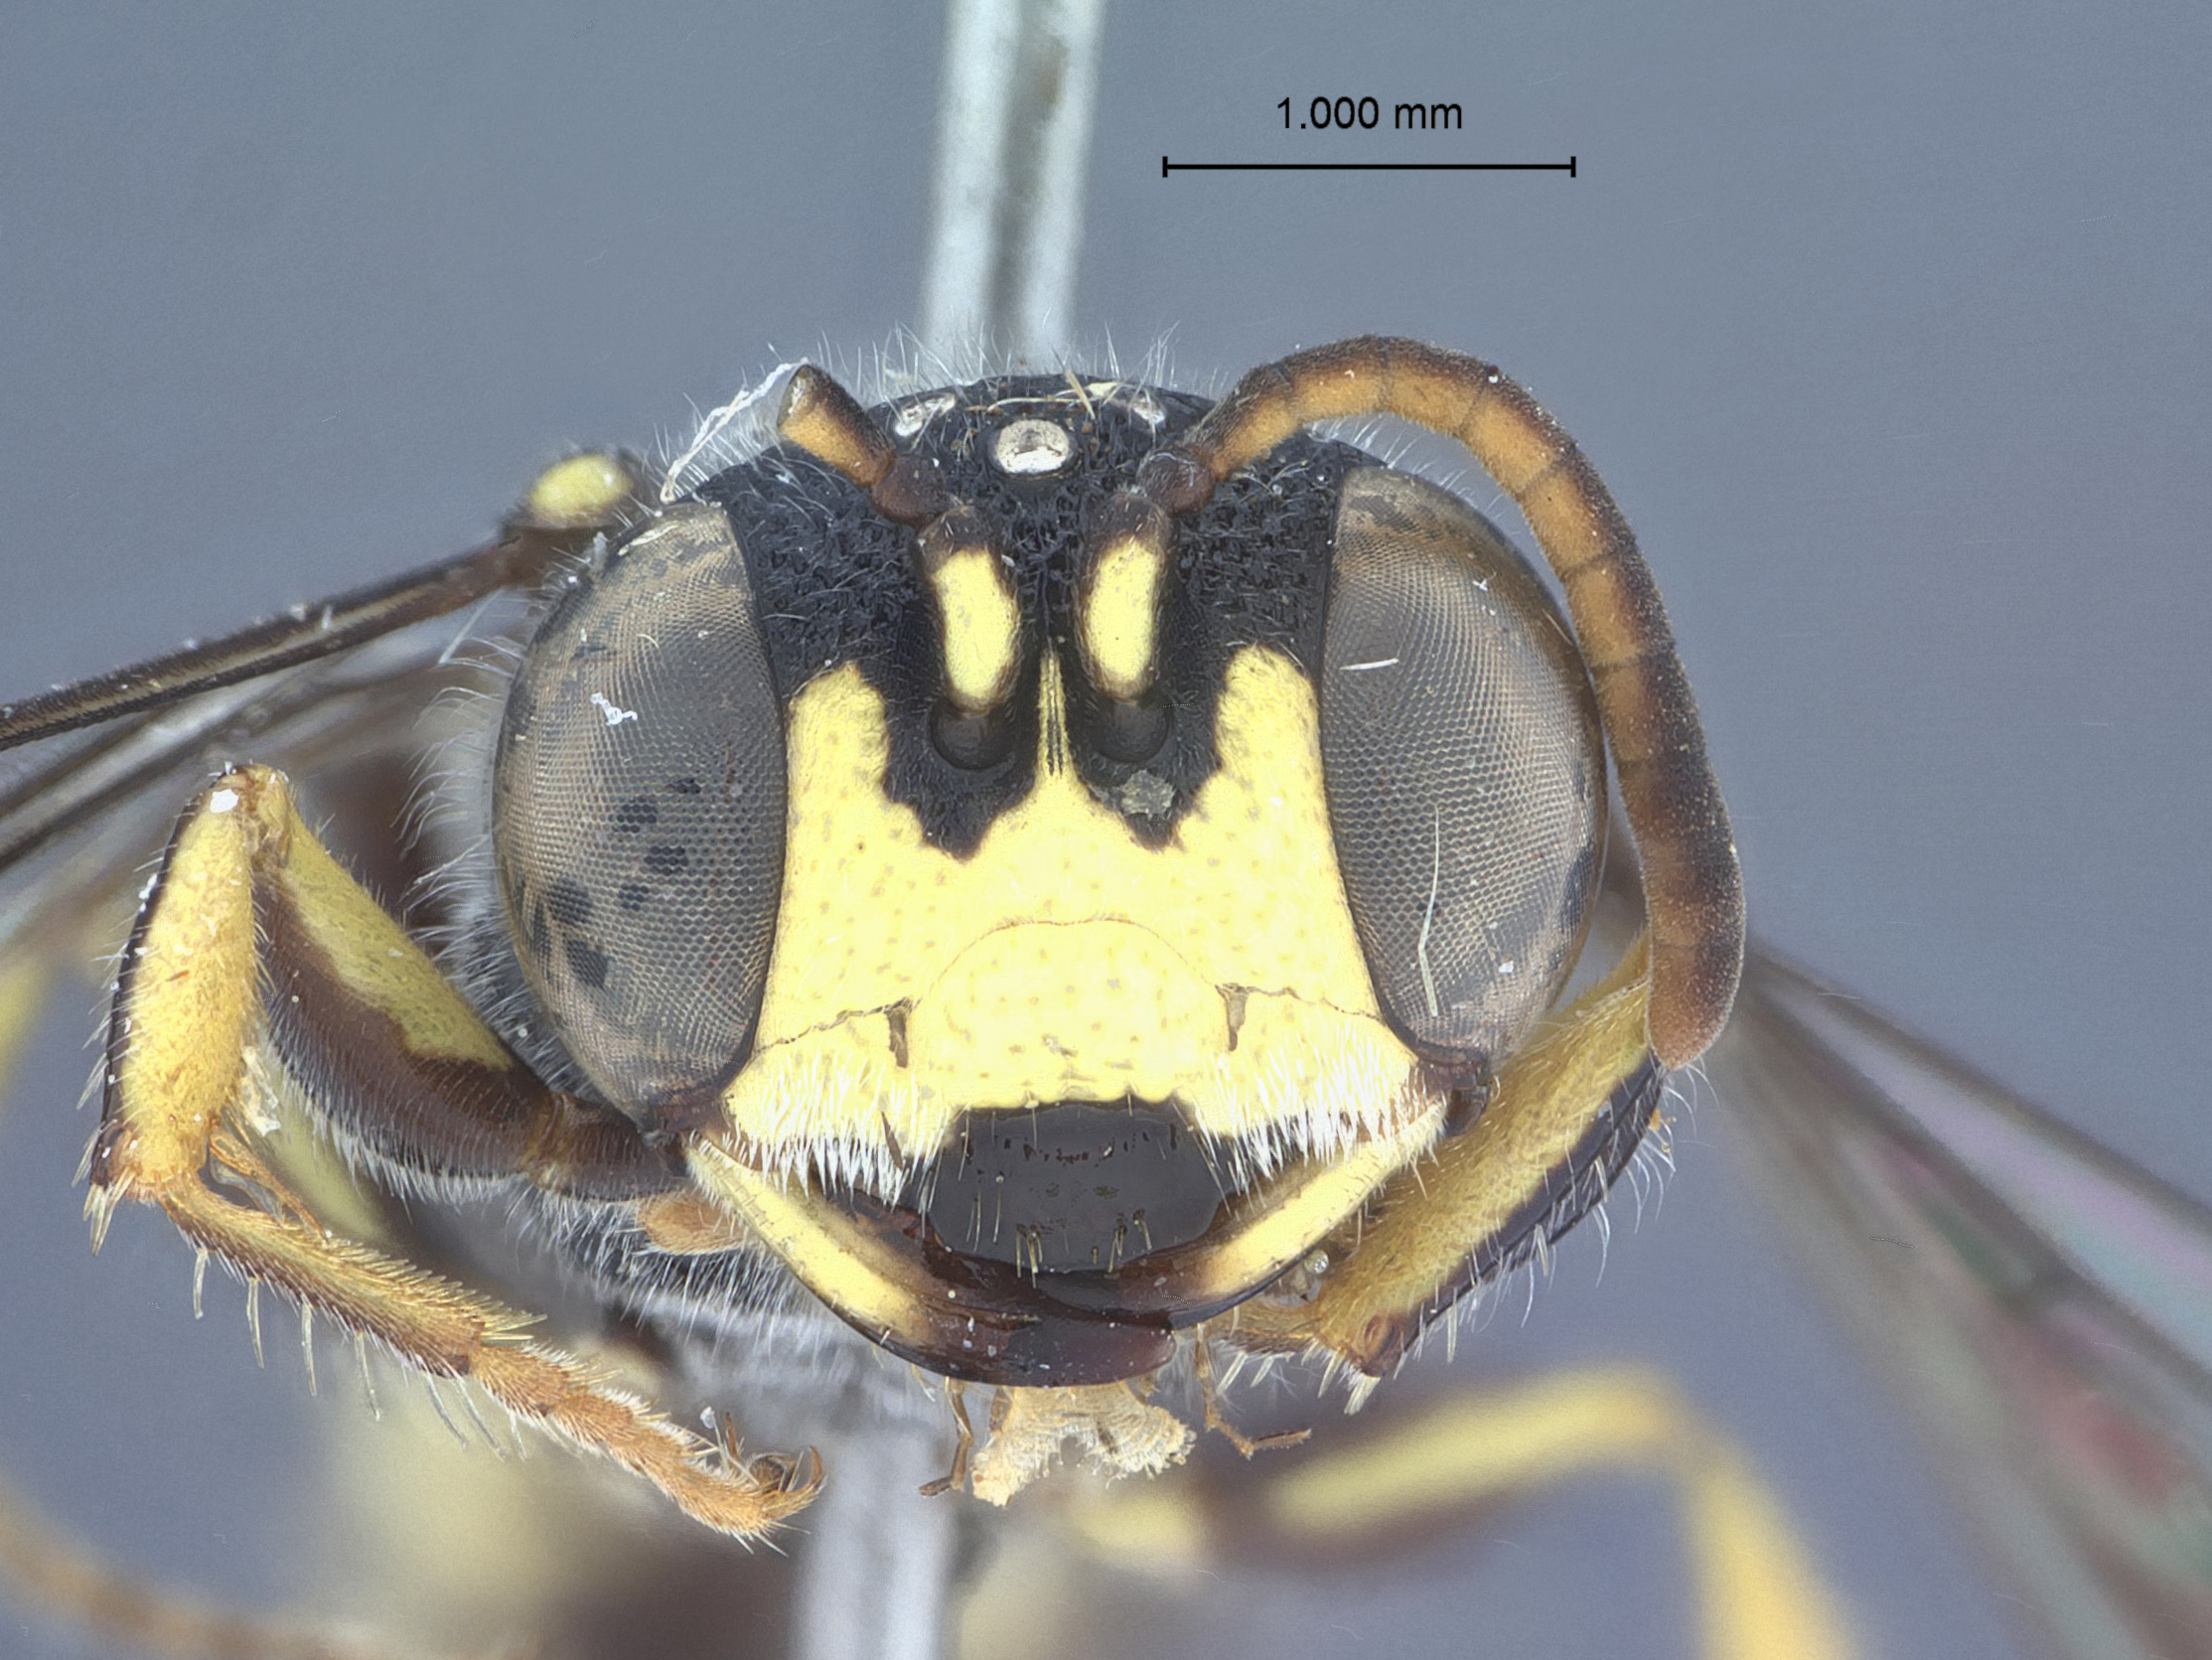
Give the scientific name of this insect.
Cerceris intrusa
